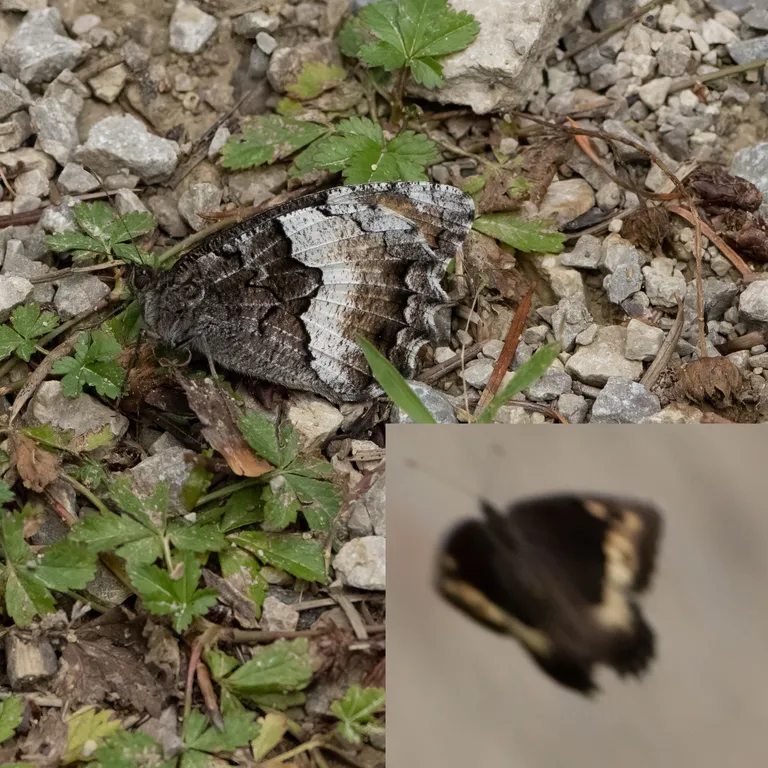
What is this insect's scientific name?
Hipparchia alcyone
